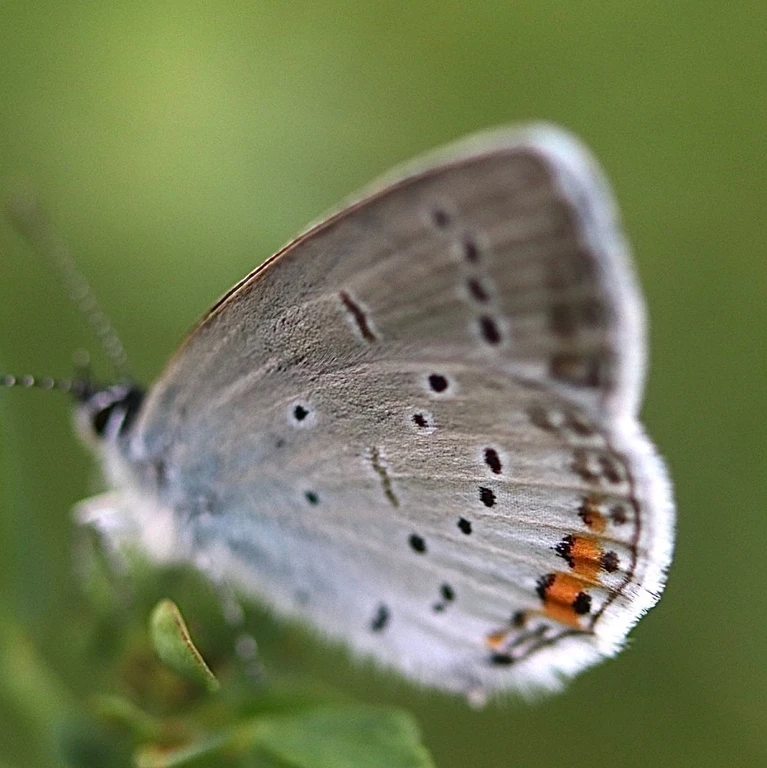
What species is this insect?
Cupido argiades (also Elkalyce argiades)
